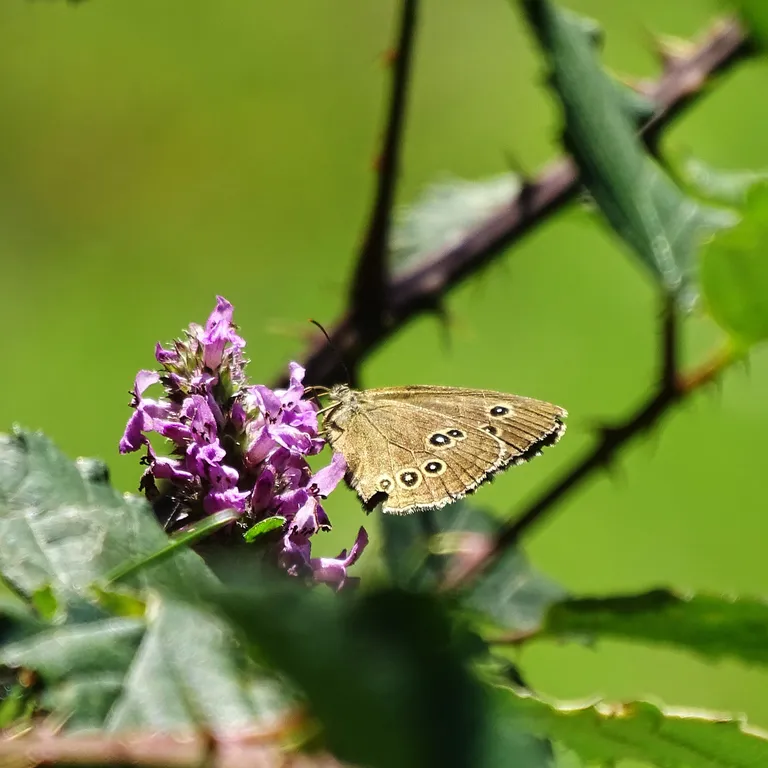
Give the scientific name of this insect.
Aphantopus hyperantus
